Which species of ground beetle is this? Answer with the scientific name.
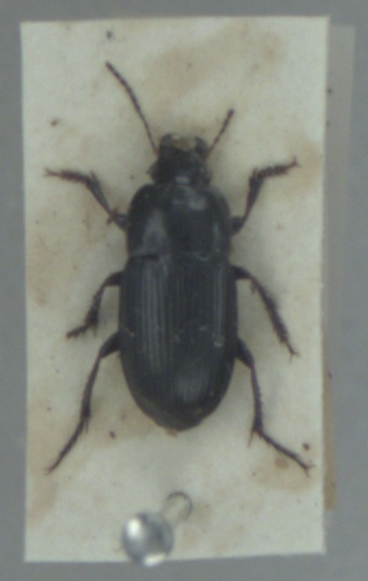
Harpalus anxius
